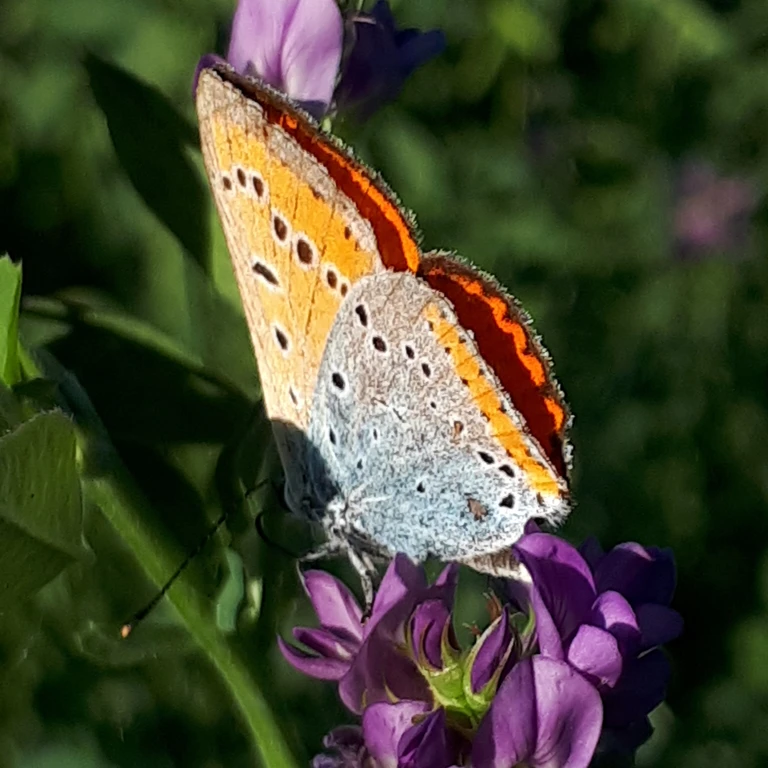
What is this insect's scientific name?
Lycaena dispar
